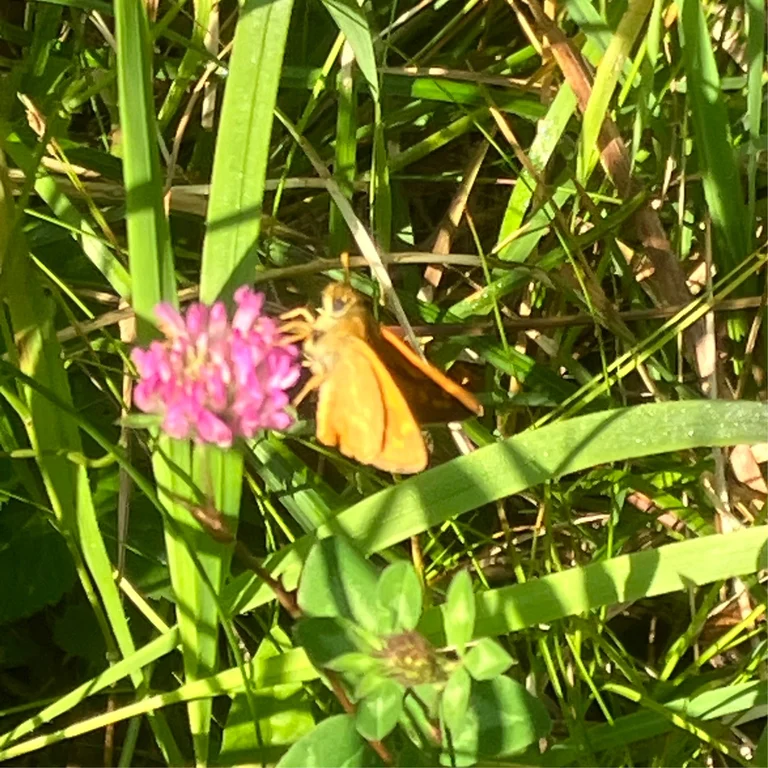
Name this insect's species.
Ochlodes sylvanus (also Ochlodes venata)
